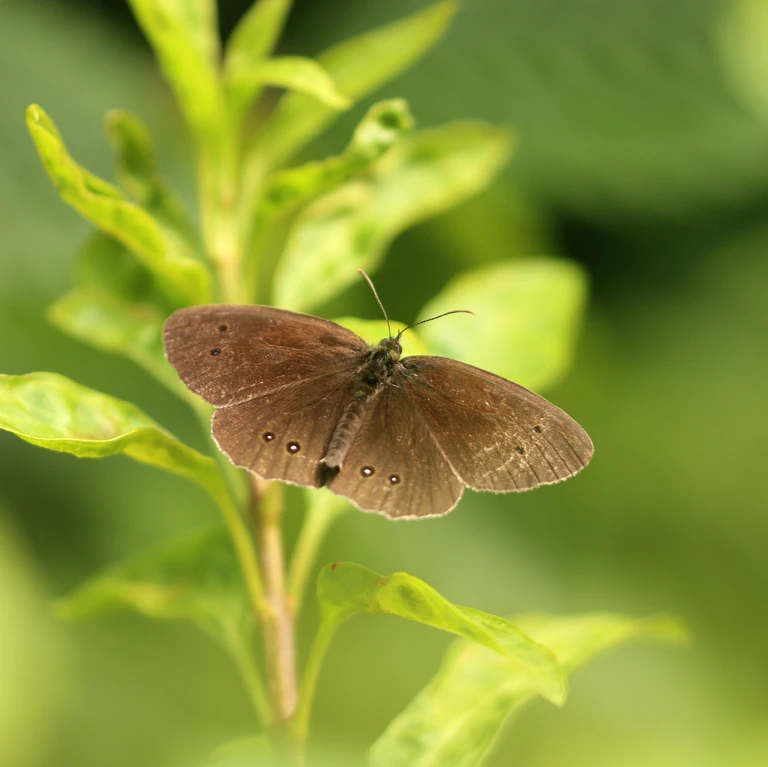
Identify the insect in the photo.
Aphantopus hyperantus
